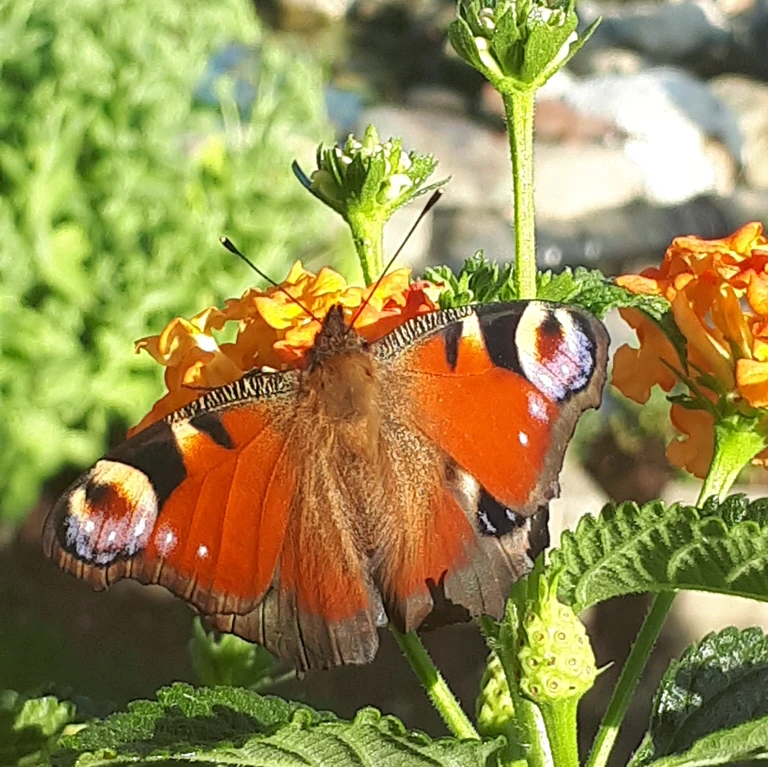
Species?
Aglais io
